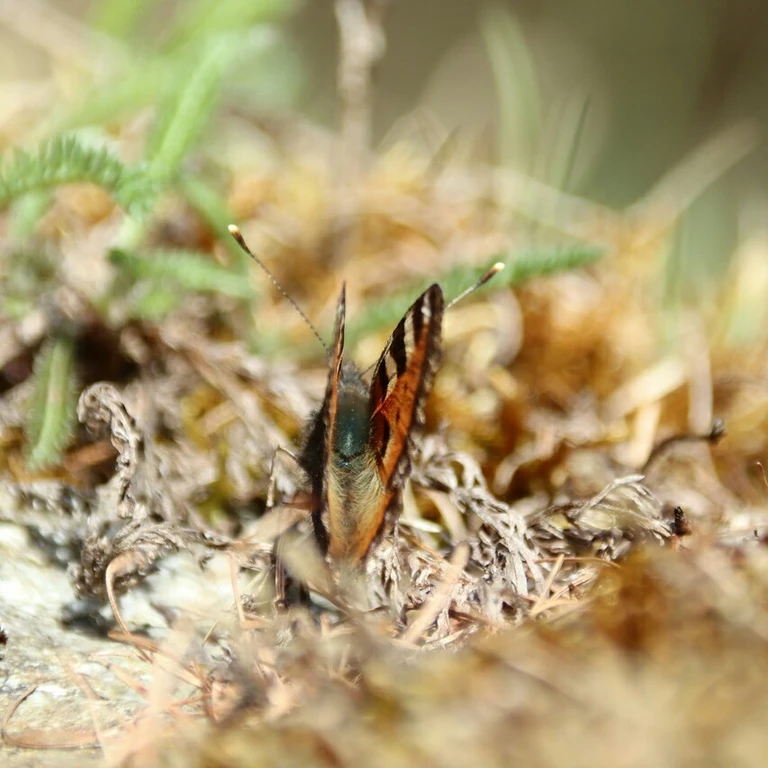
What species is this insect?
Aglais urticae
